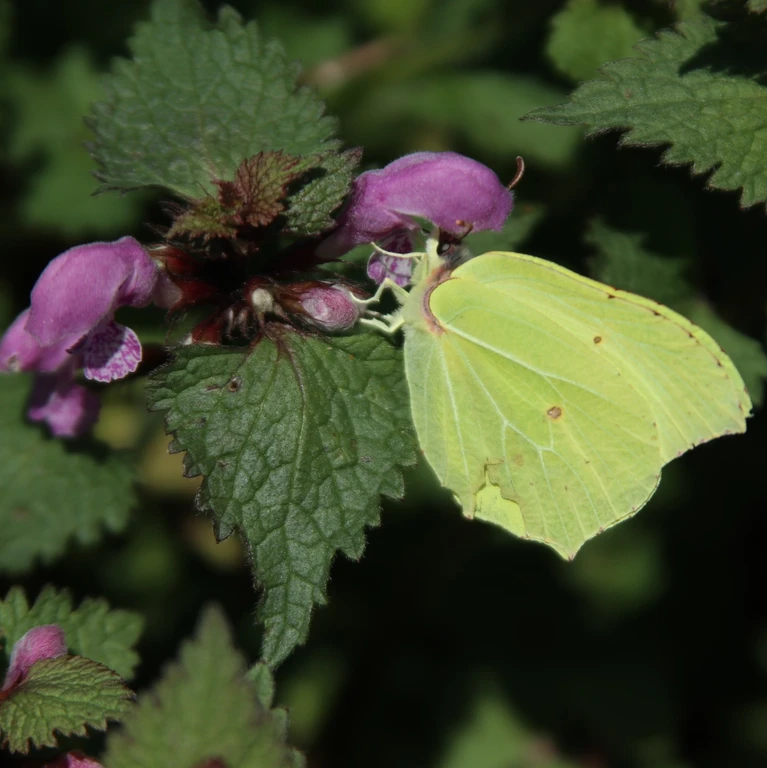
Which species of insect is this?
Gonepteryx rhamni
